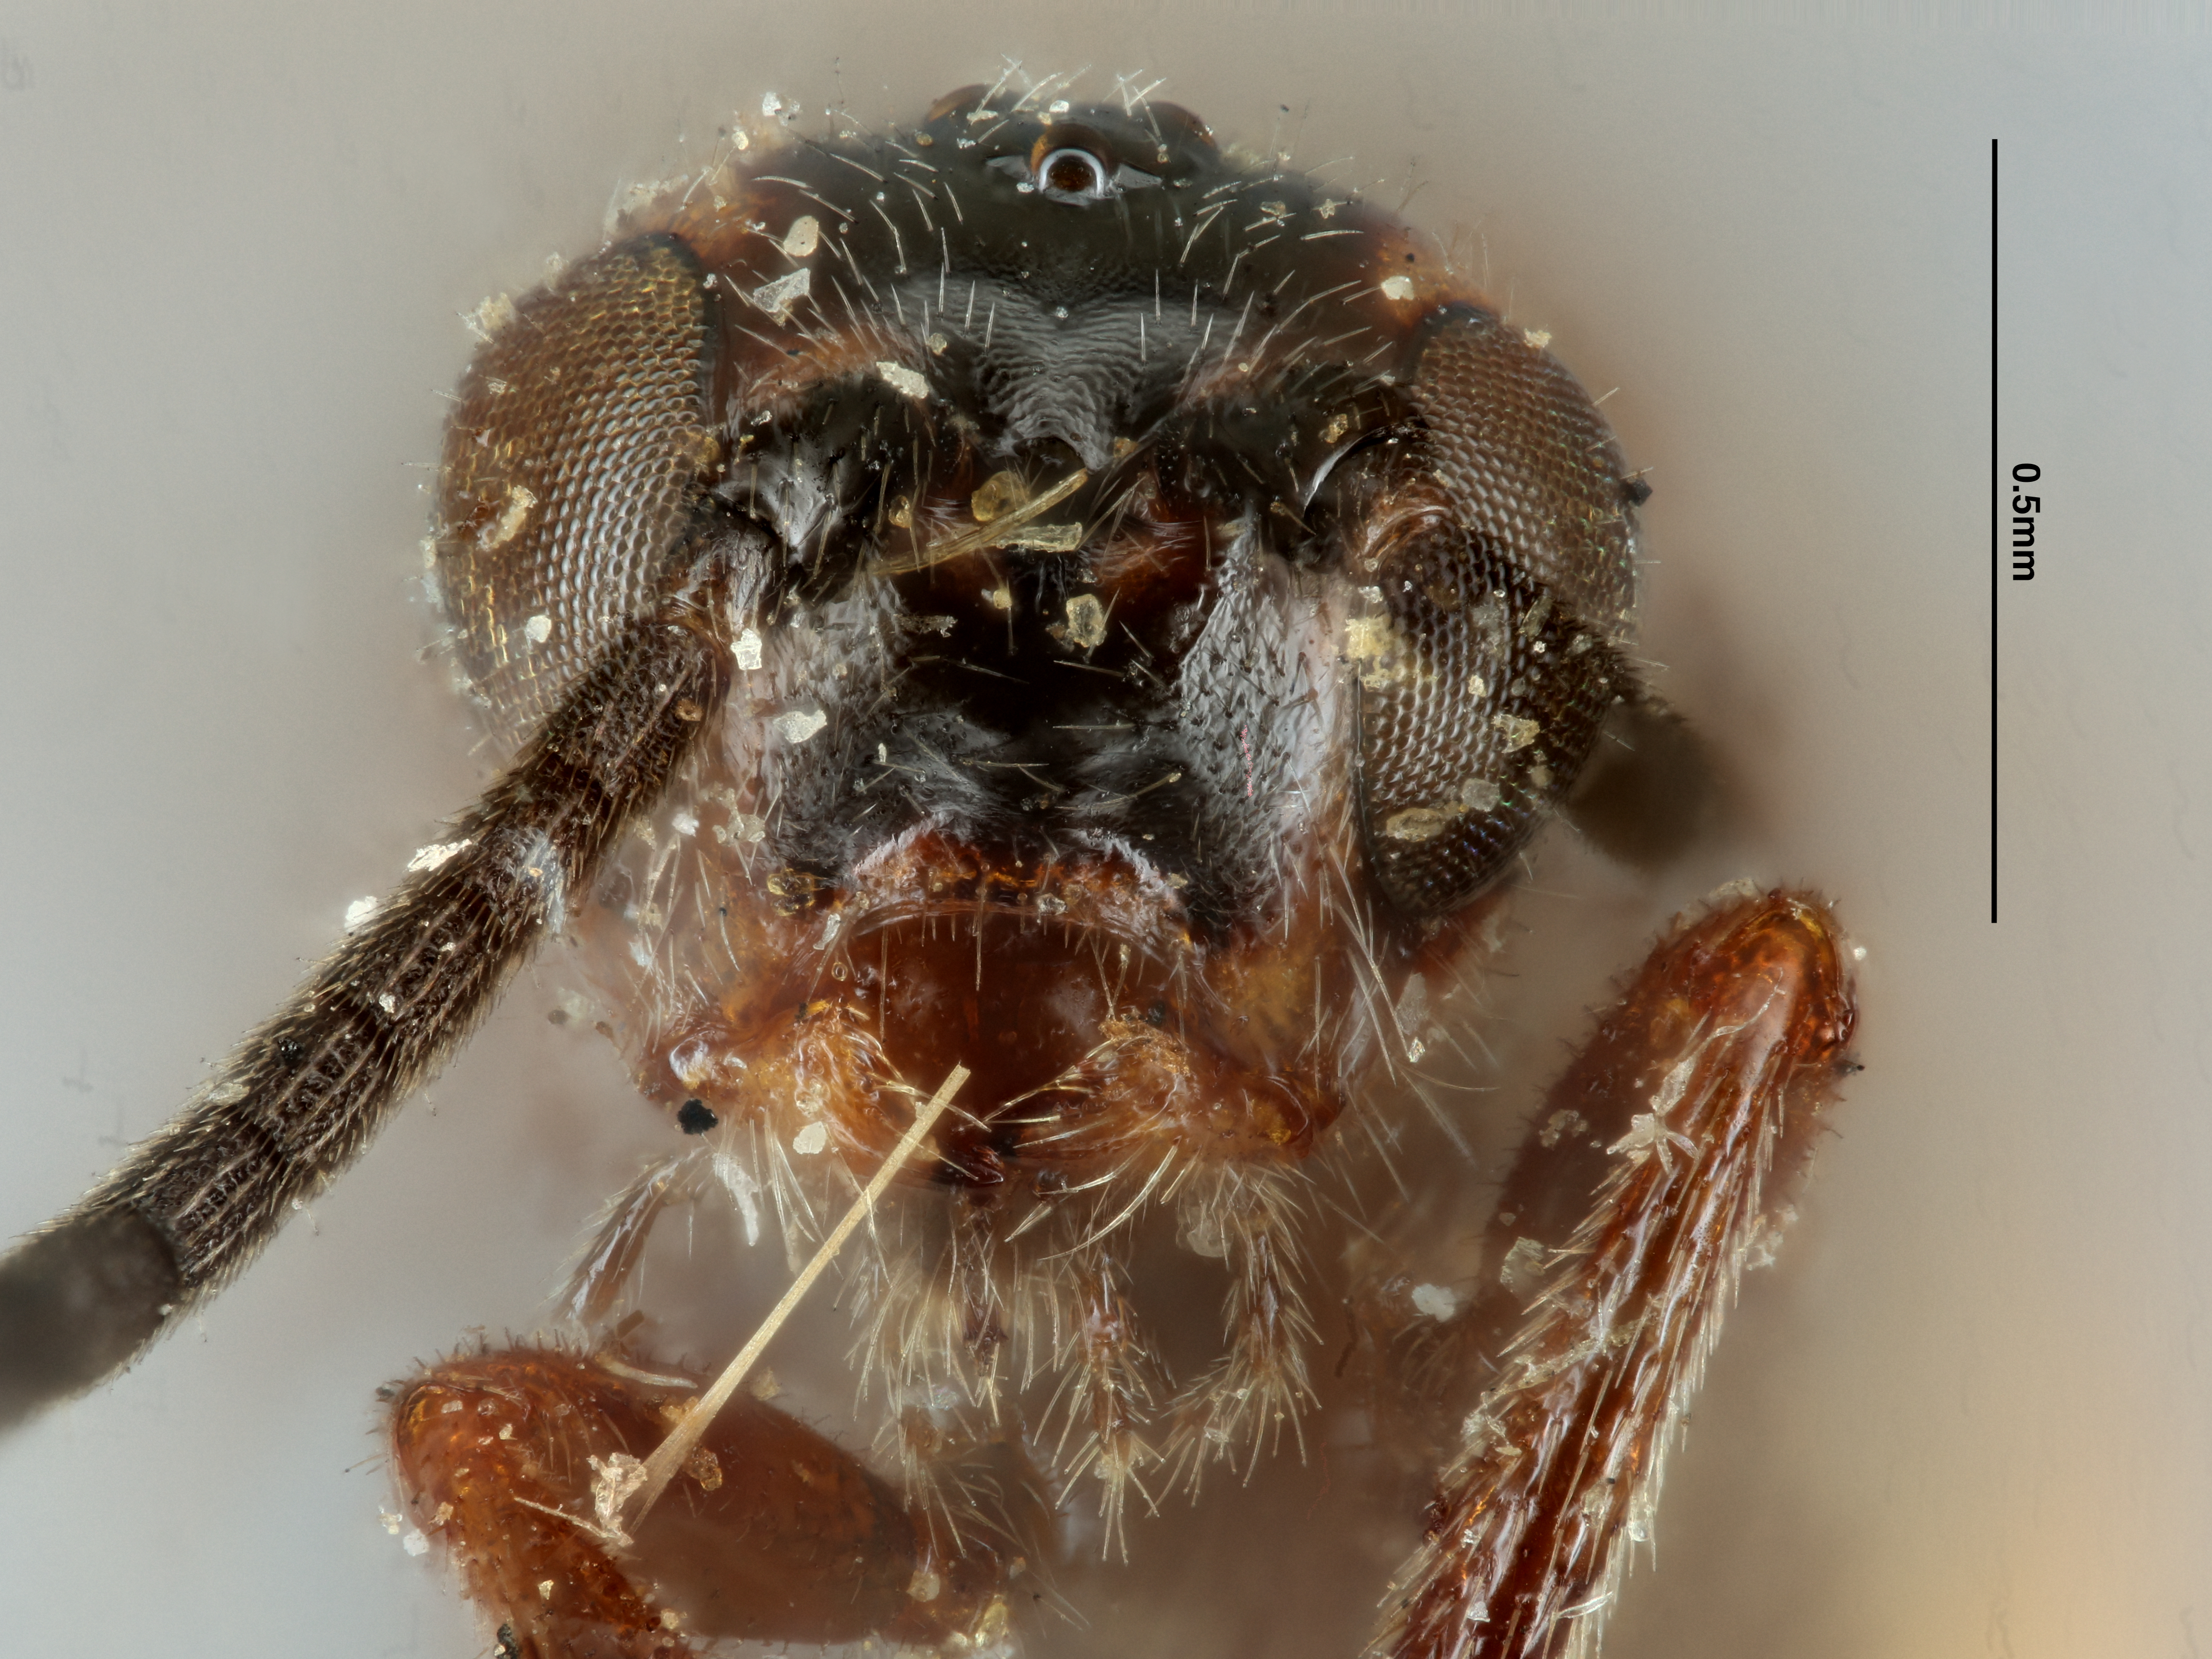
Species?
Bracon nevadensis
